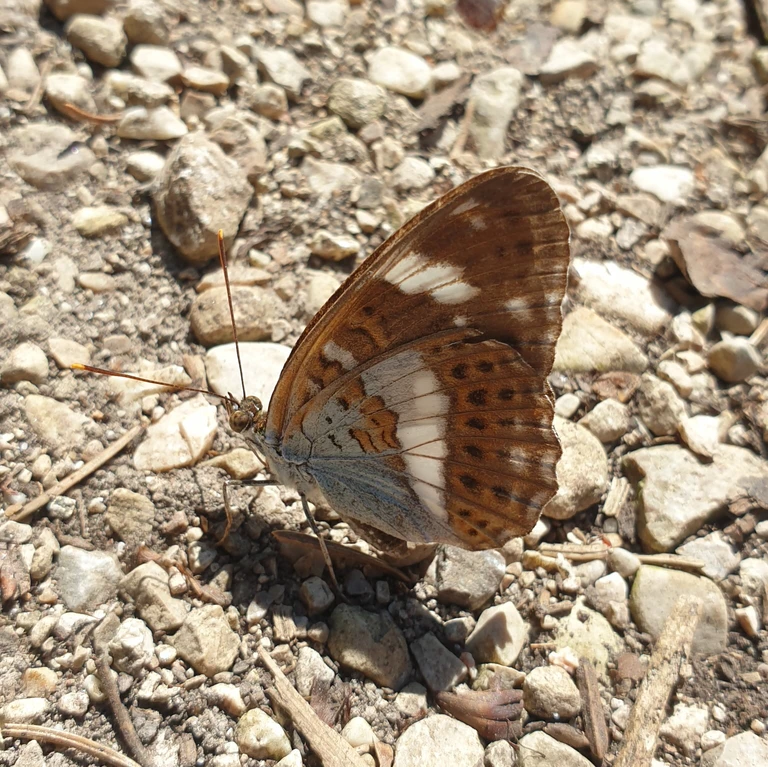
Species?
Limenitis camilla (also Ladoga camilla)
